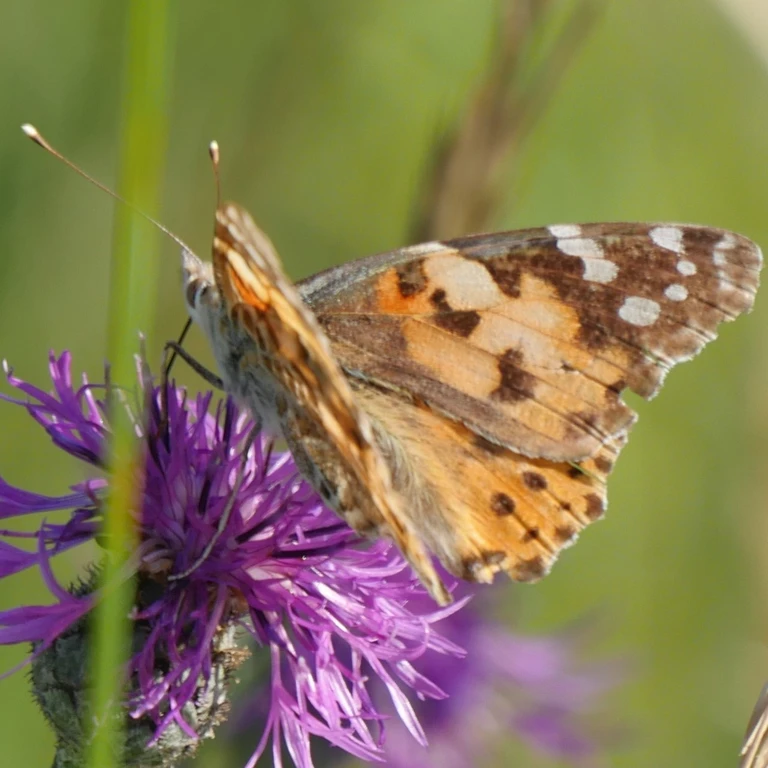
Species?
Vanessa cardui
